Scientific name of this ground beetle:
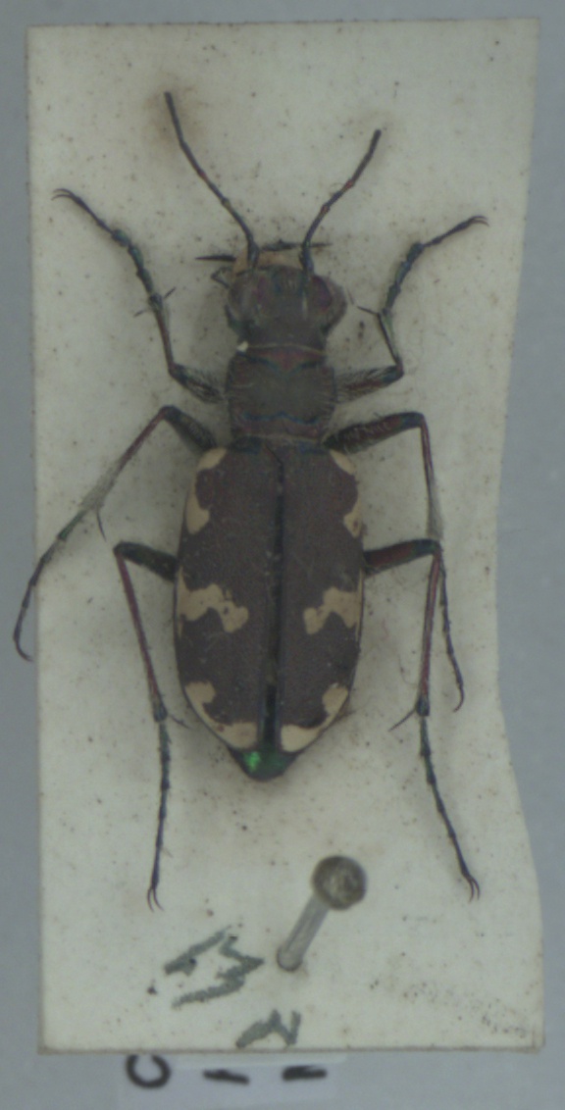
Cicindela hybrida
